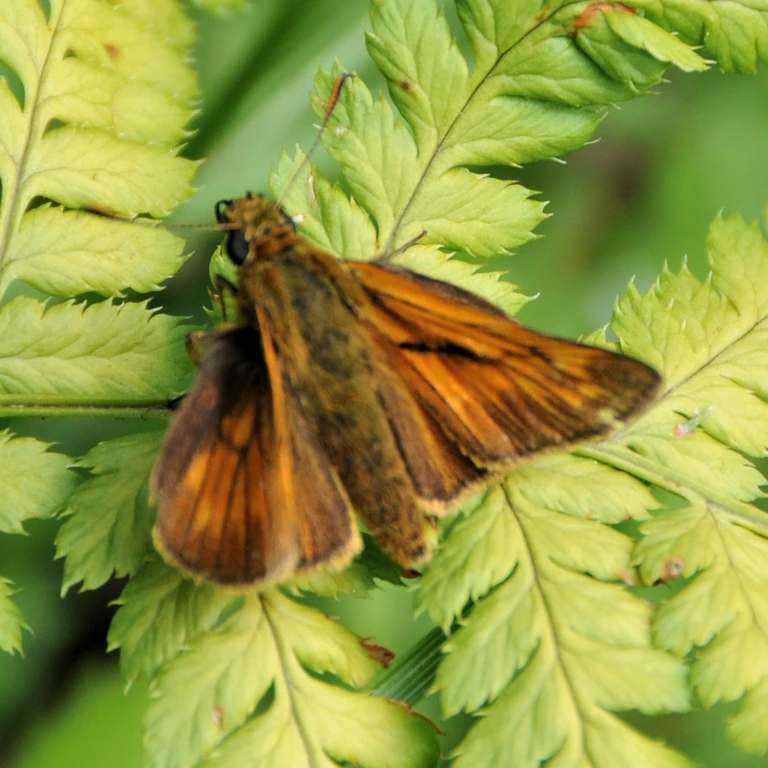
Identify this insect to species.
Ochlodes sylvanus (also Ochlodes venata)
